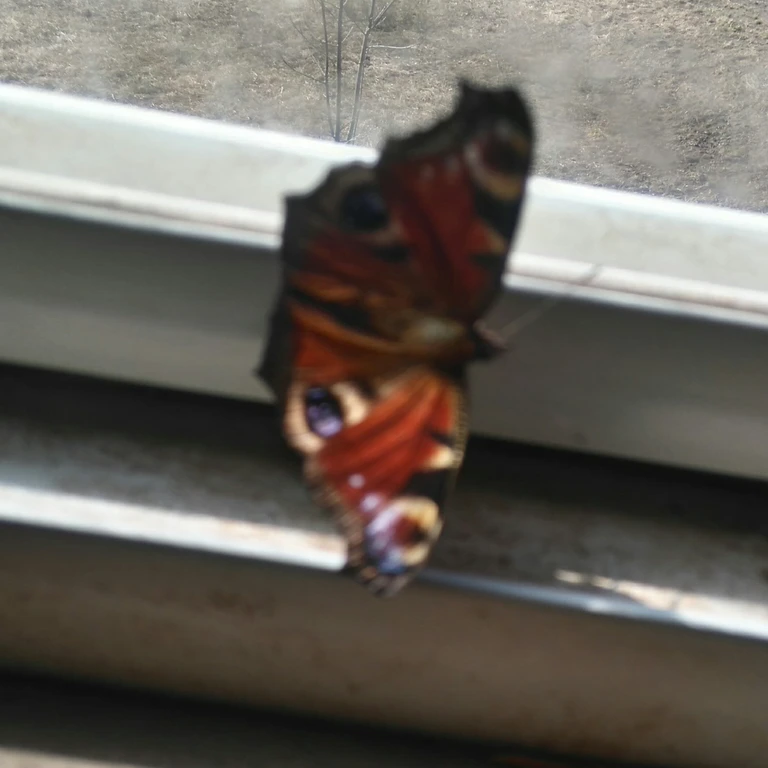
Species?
Aglais io
